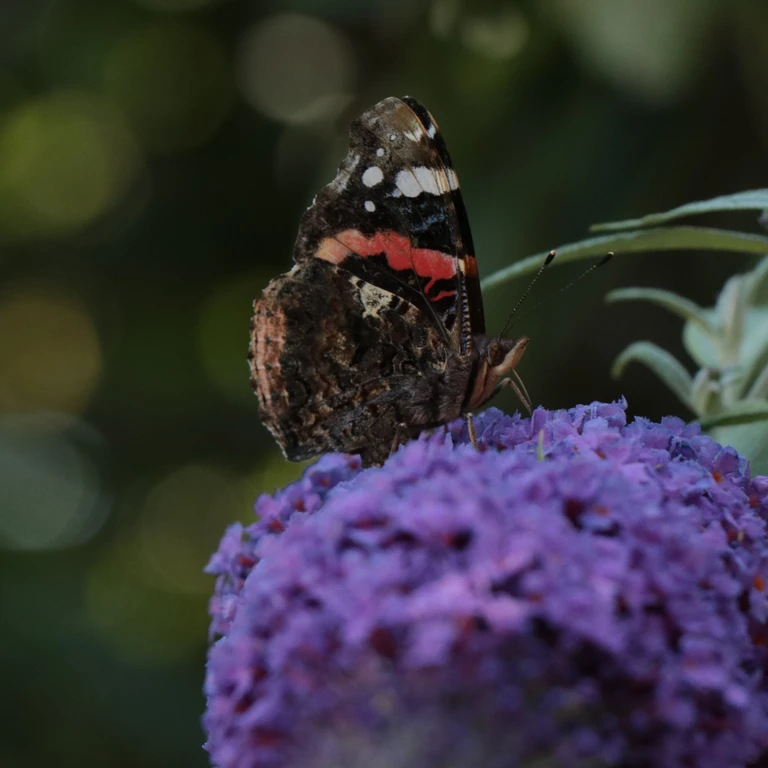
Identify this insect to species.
Vanessa atalanta
